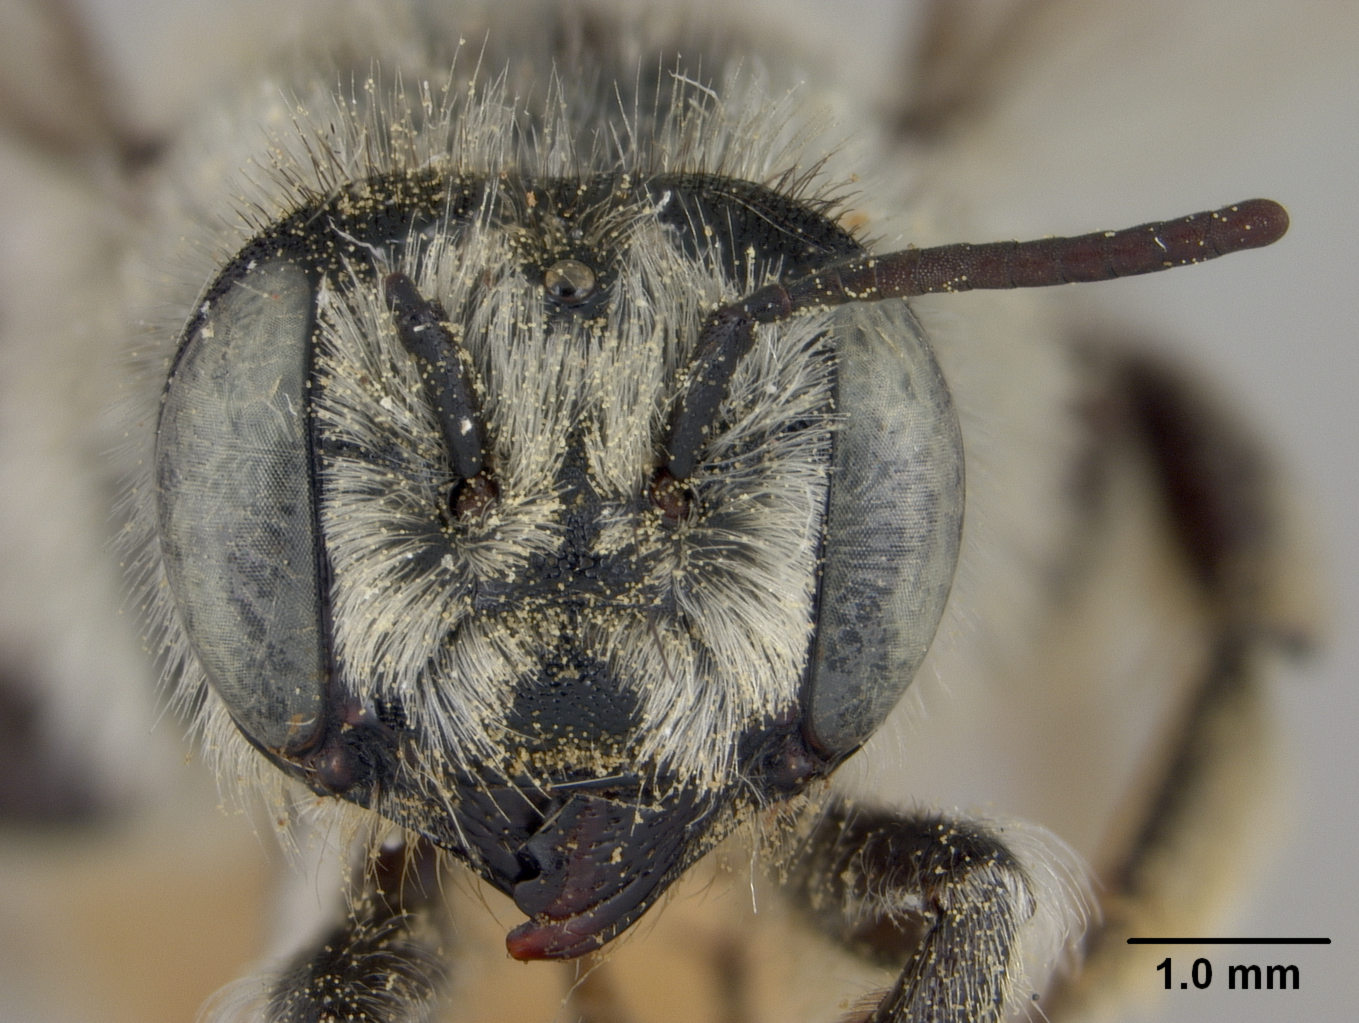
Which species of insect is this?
Megachile chrysothamni
